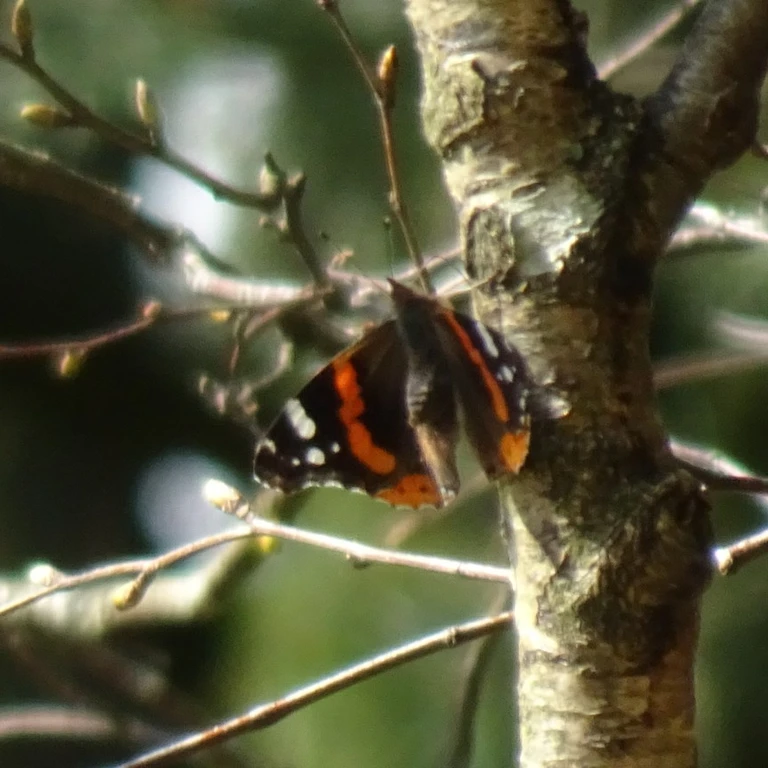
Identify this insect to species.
Vanessa atalanta
